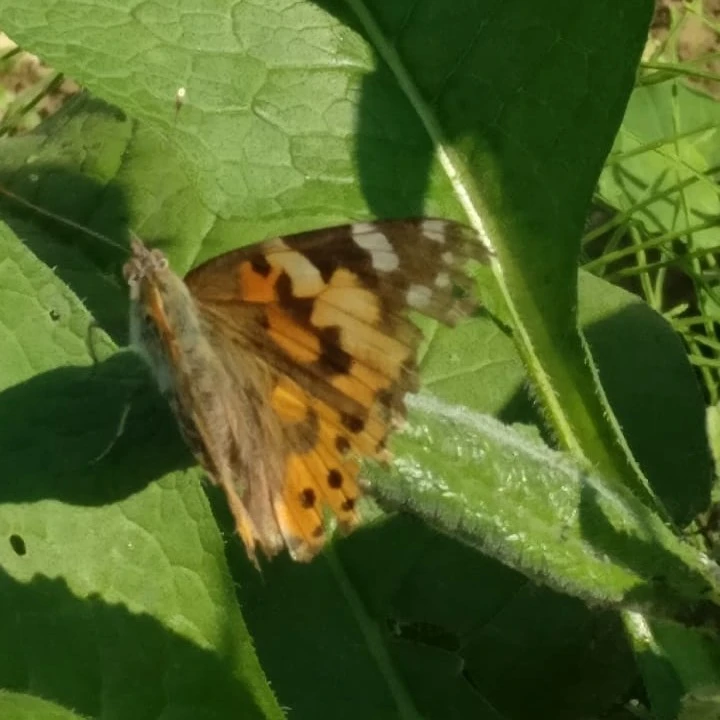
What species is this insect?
Vanessa cardui
